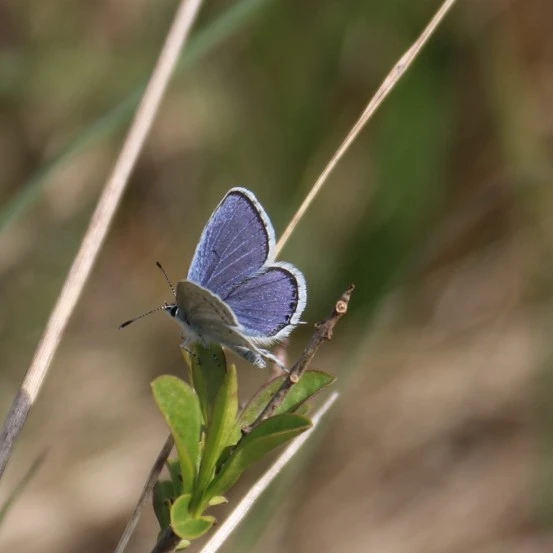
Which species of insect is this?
Cupido argiades (also Elkalyce argiades)
